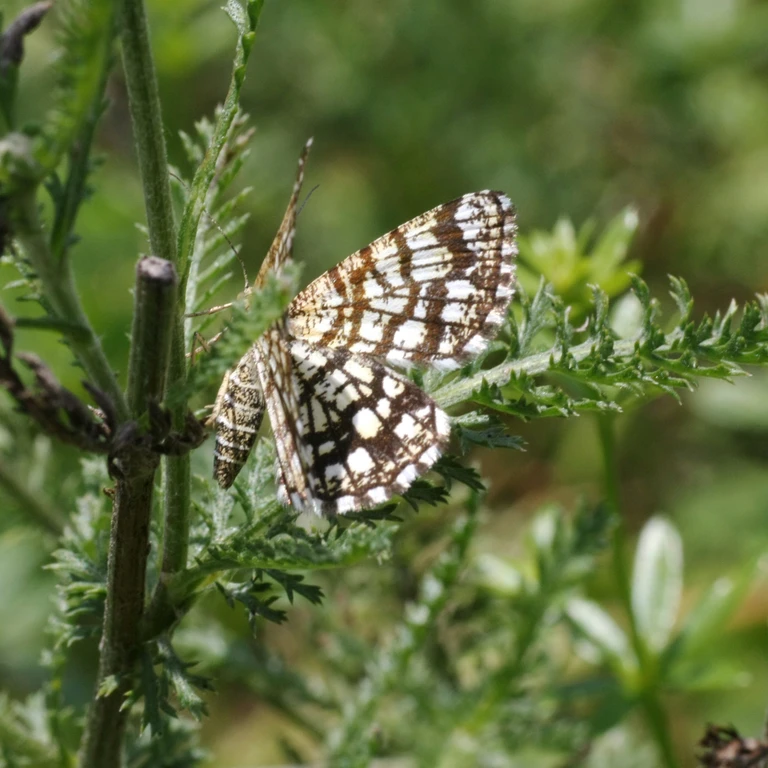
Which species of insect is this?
Chiasmia clathrata
